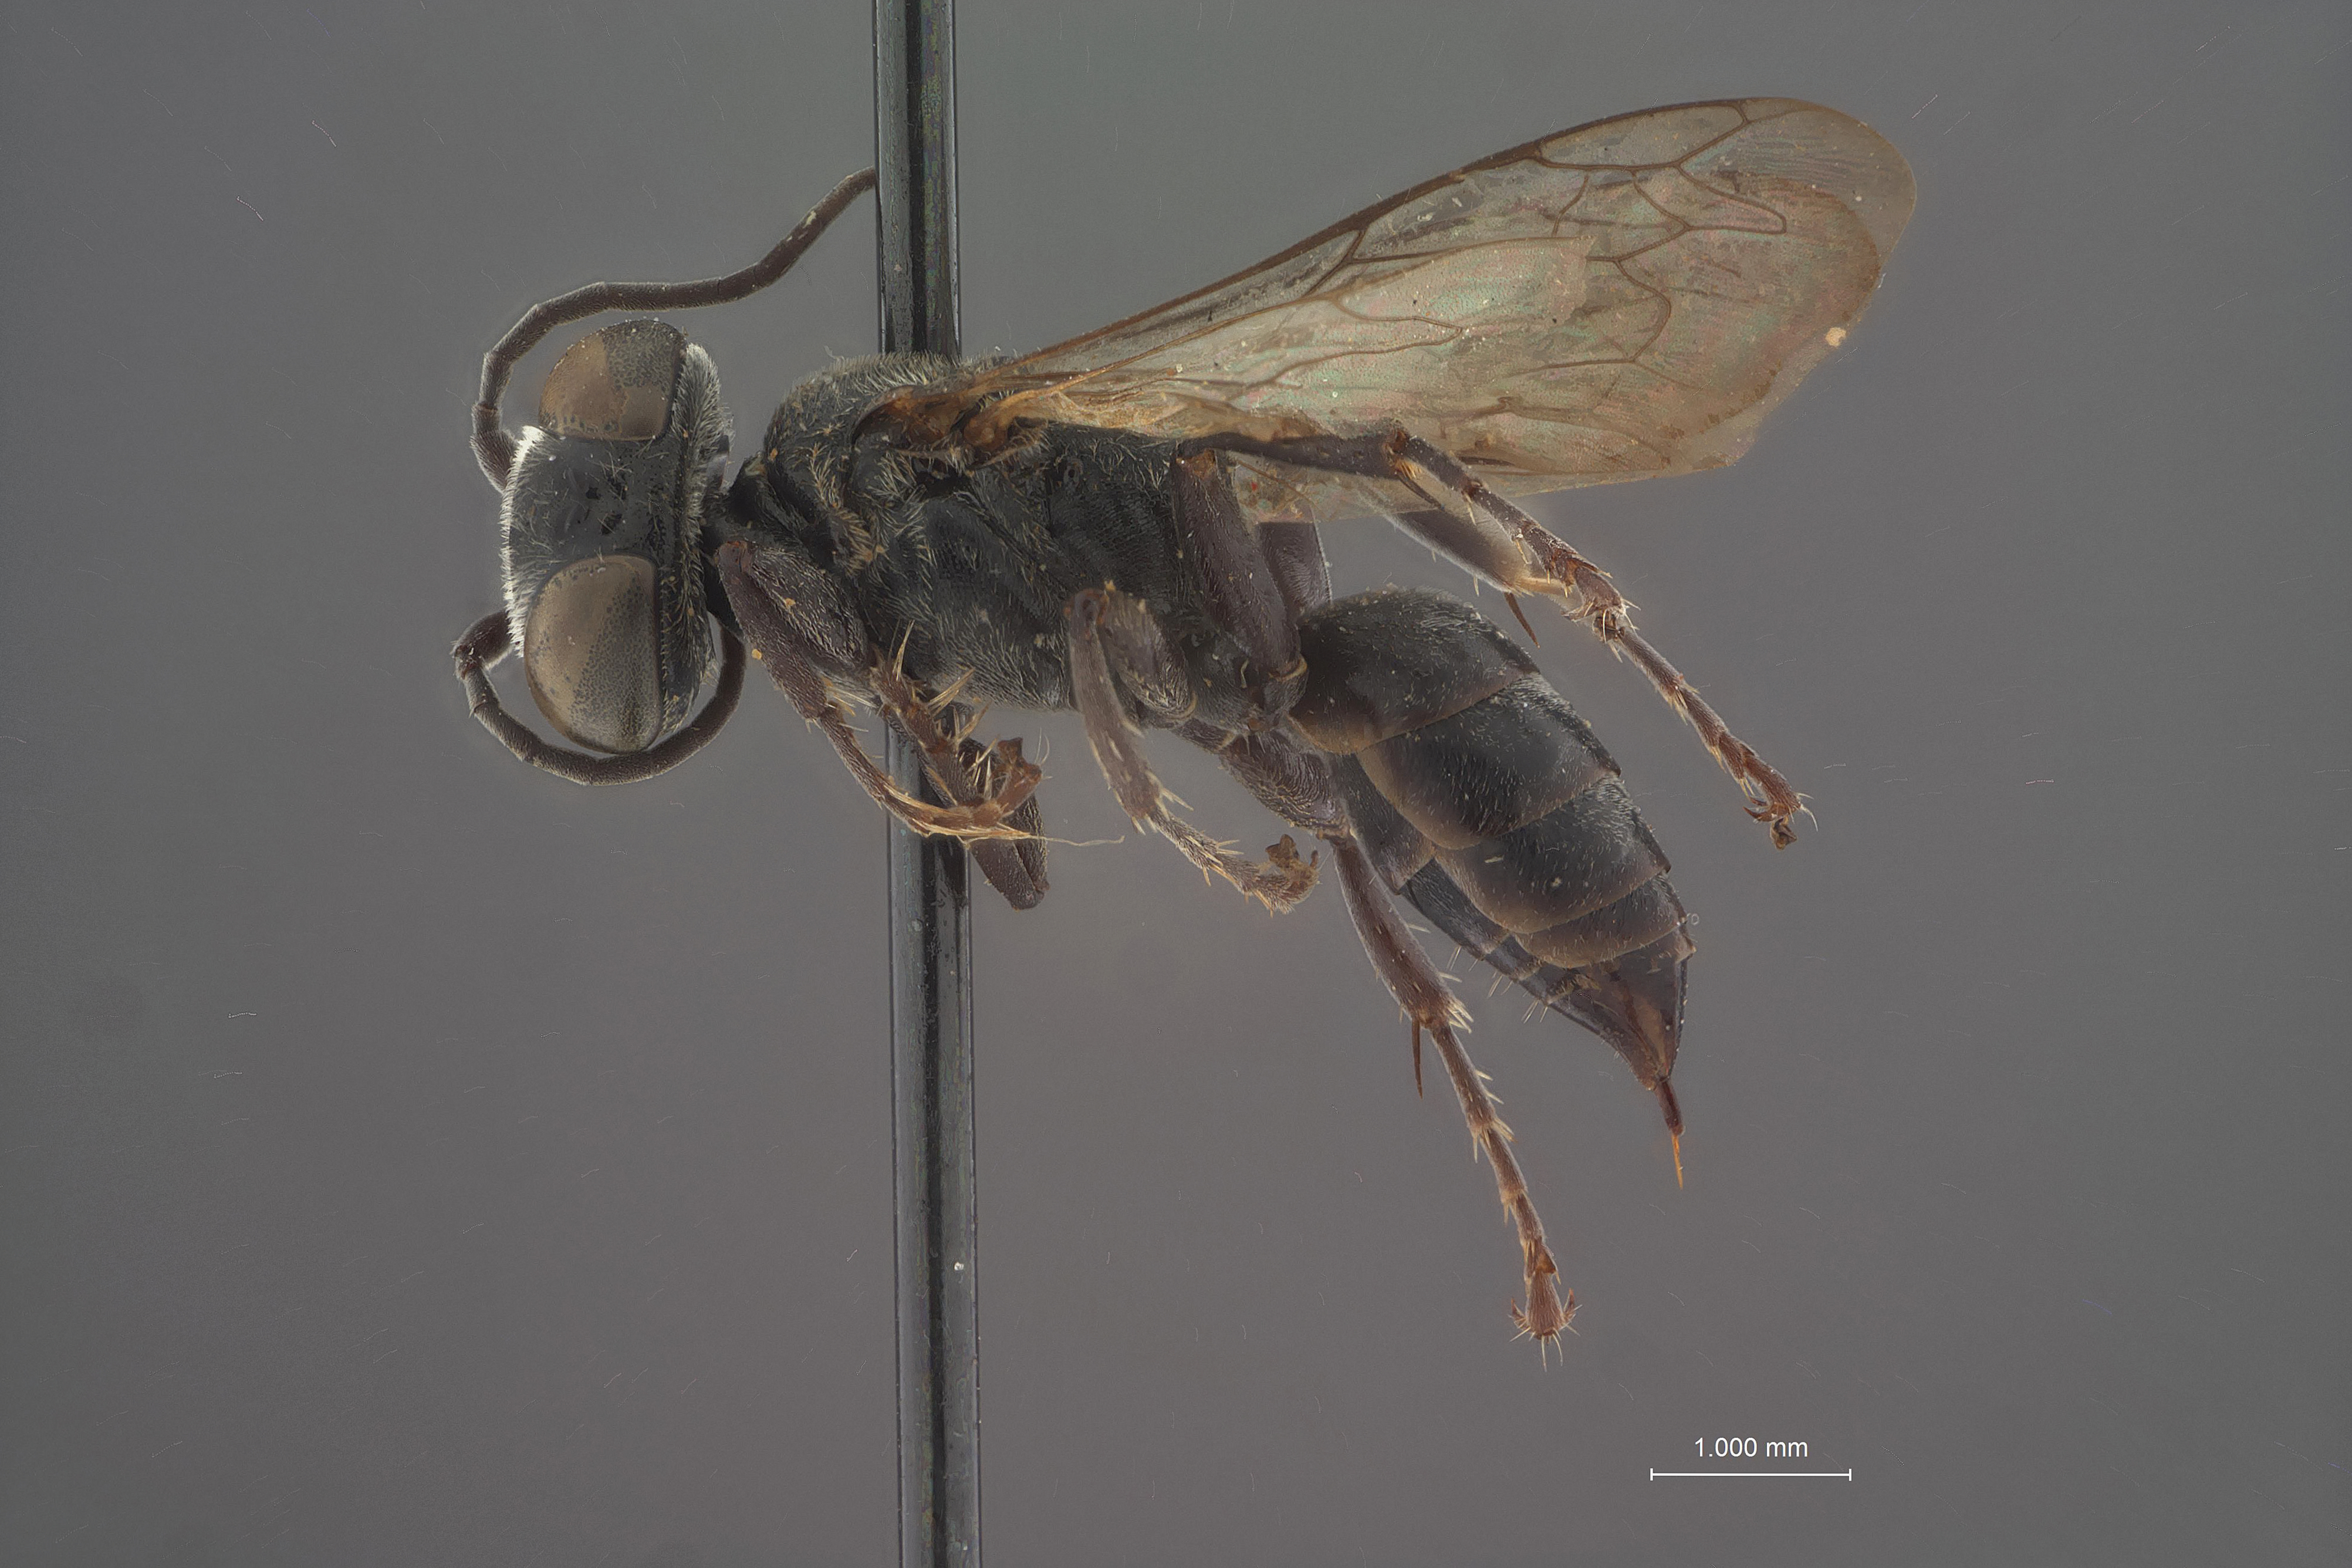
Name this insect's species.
Tachysphex similans
